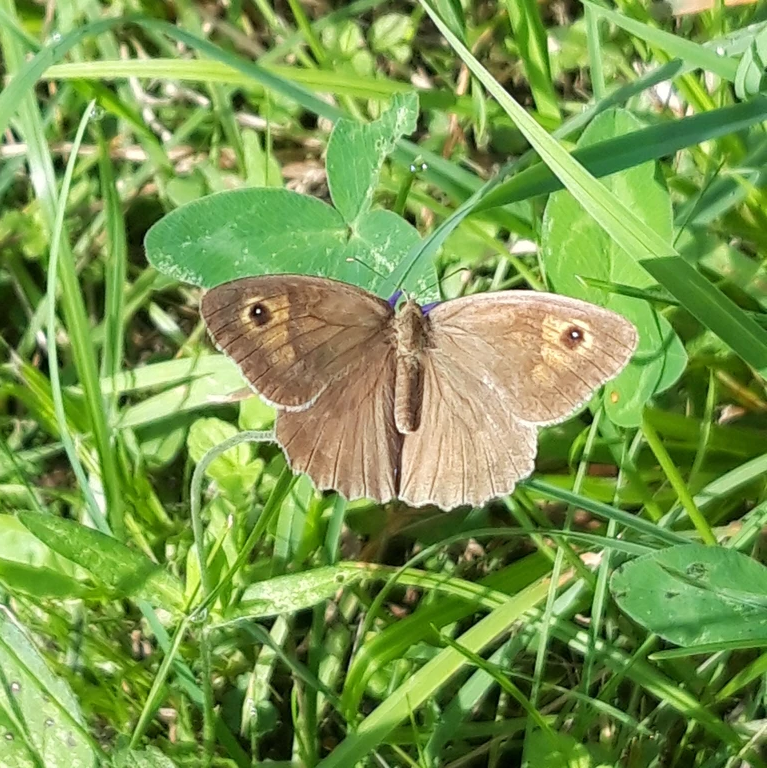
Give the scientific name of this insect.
Maniola jurtina
